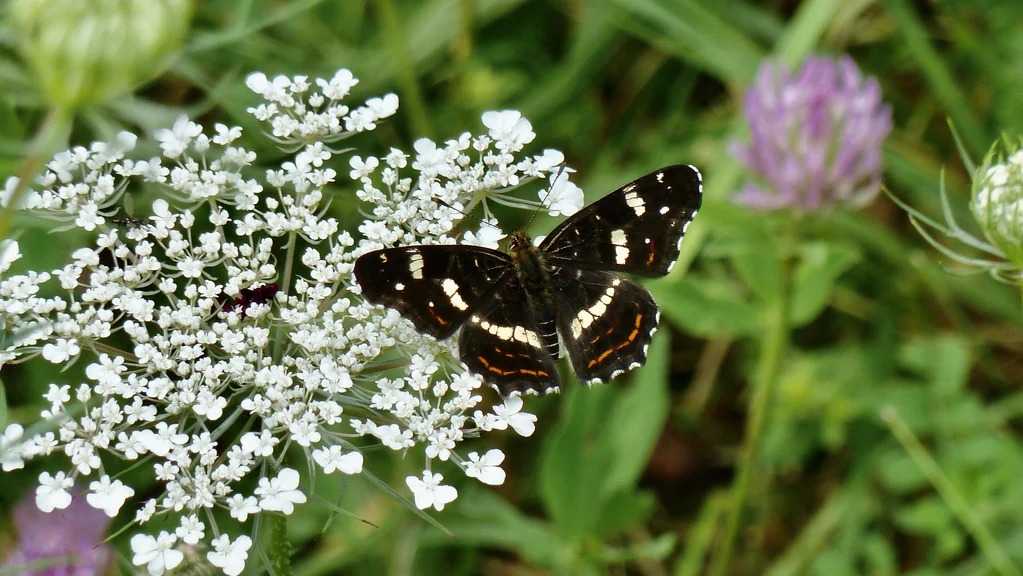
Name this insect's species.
Araschnia levana
